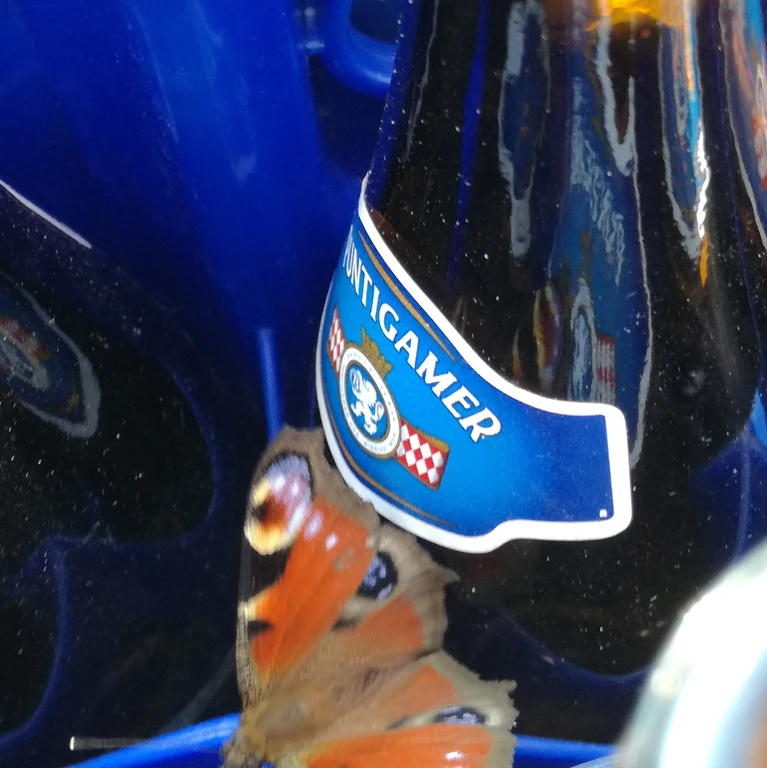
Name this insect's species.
Aglais io
